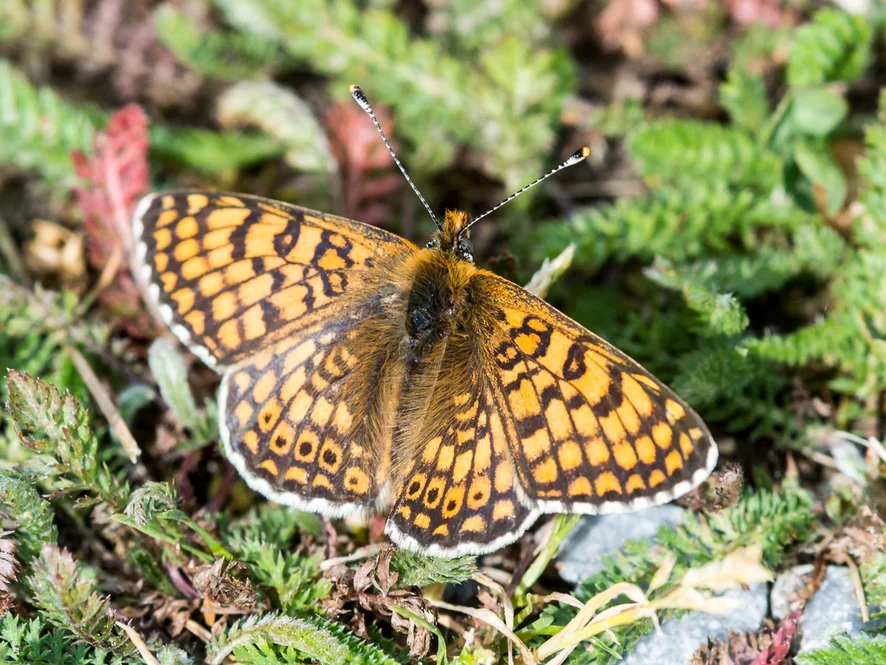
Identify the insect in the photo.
Melitaea cinxia
